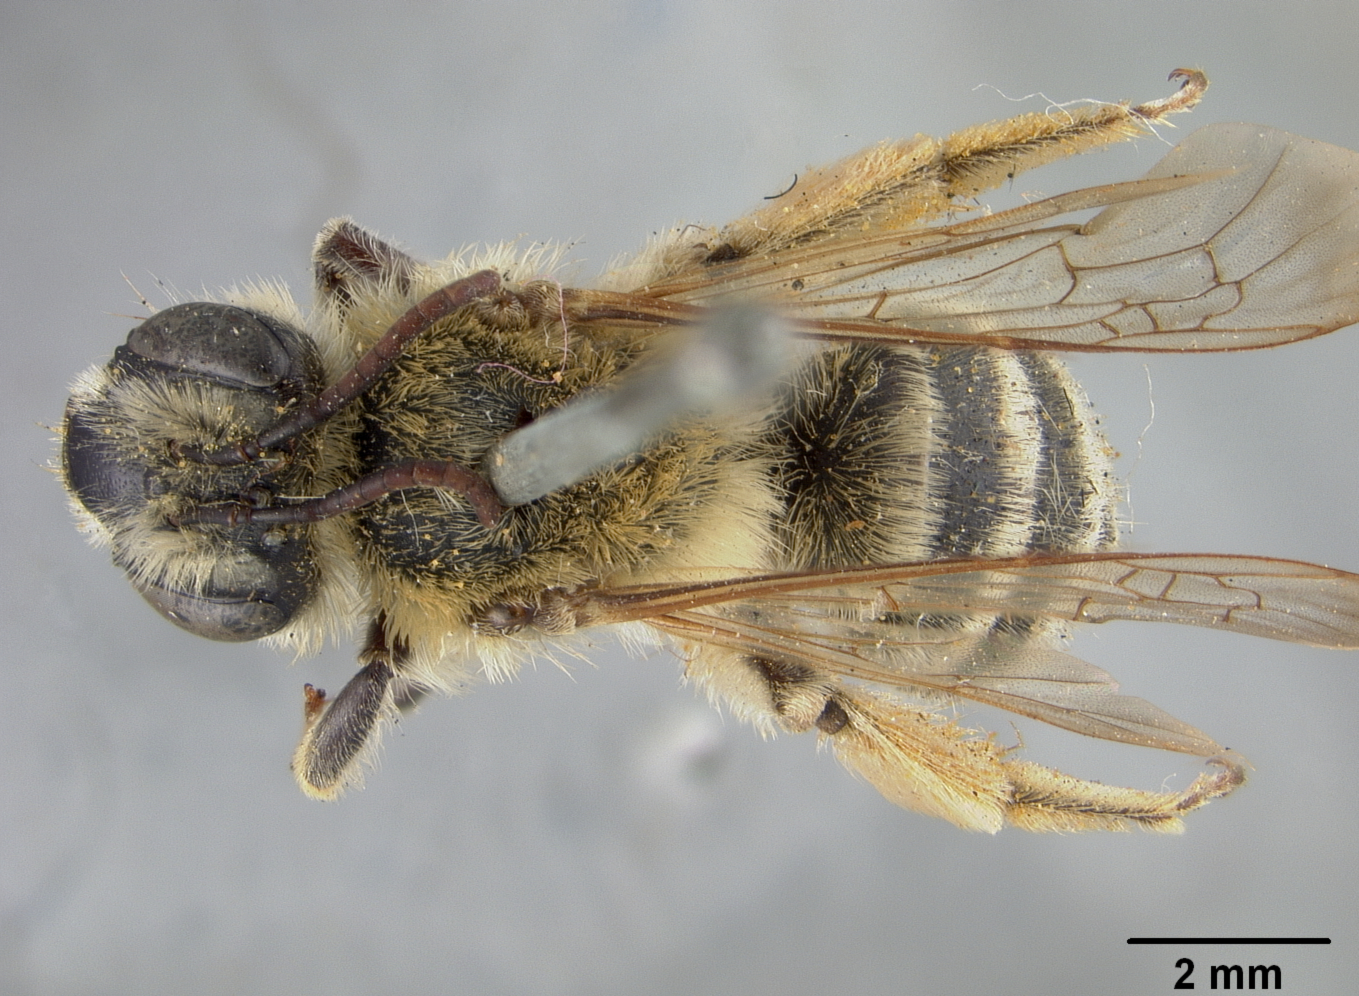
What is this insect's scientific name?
Andrena mentzeliae
